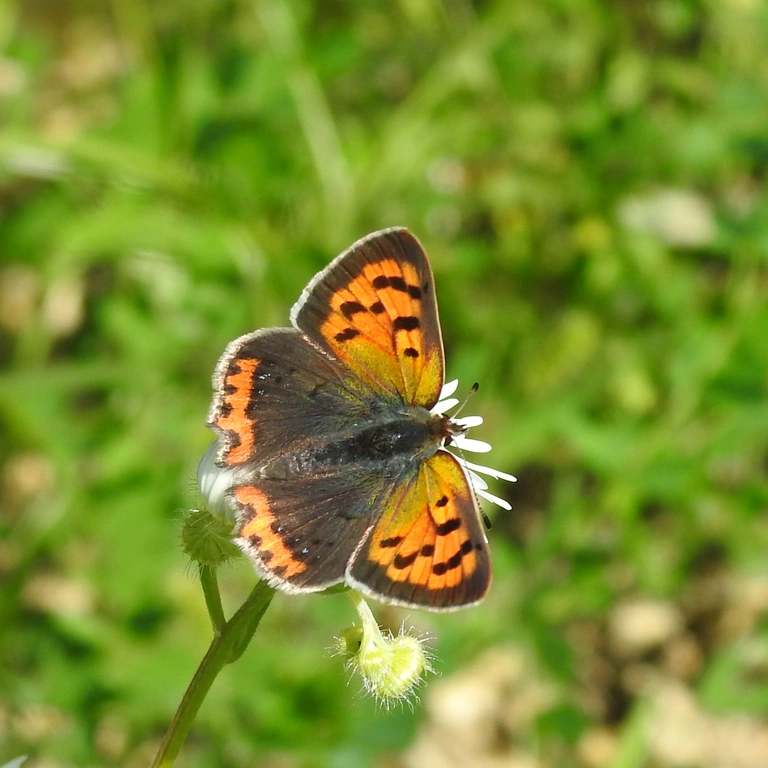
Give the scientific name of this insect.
Lycaena phlaeas
